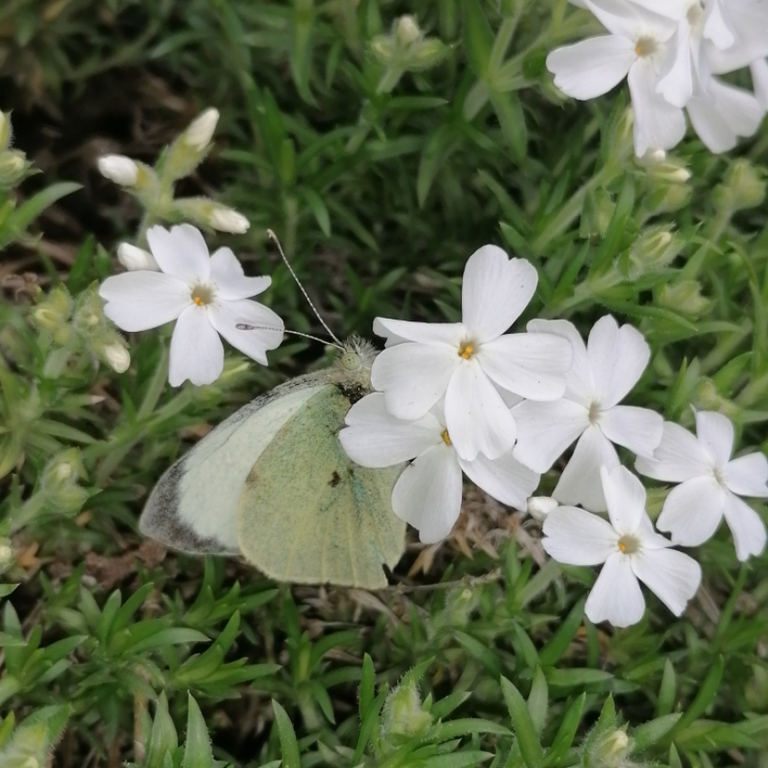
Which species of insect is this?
Pieris brassicae
